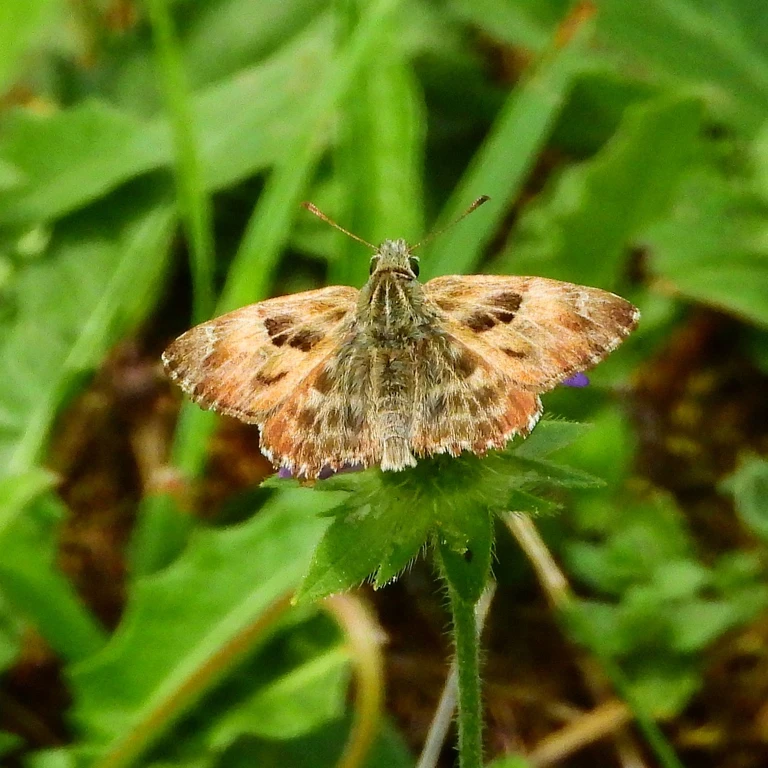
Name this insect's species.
Carcharodus alceae
